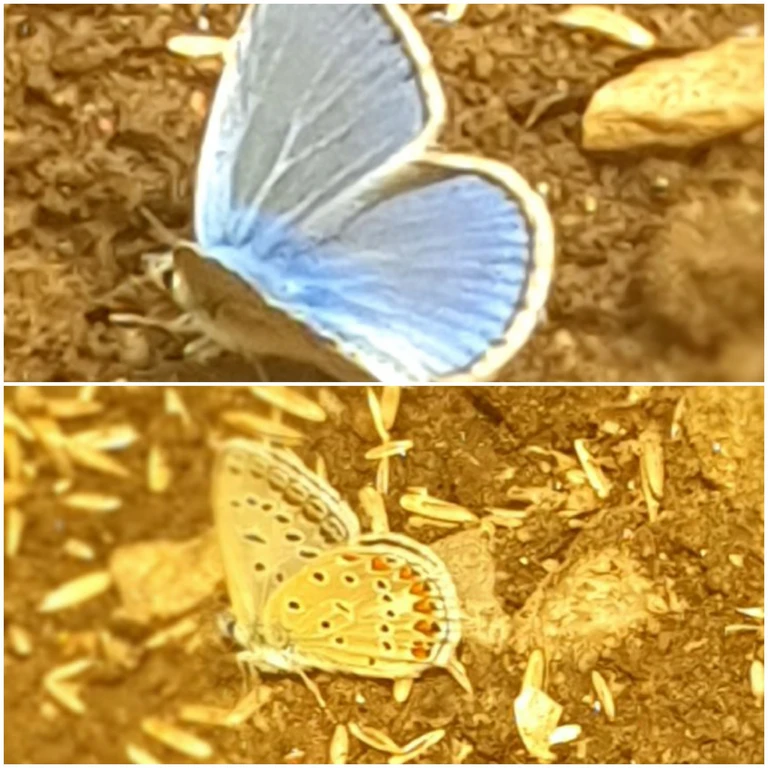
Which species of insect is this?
Polyommatus icarus
